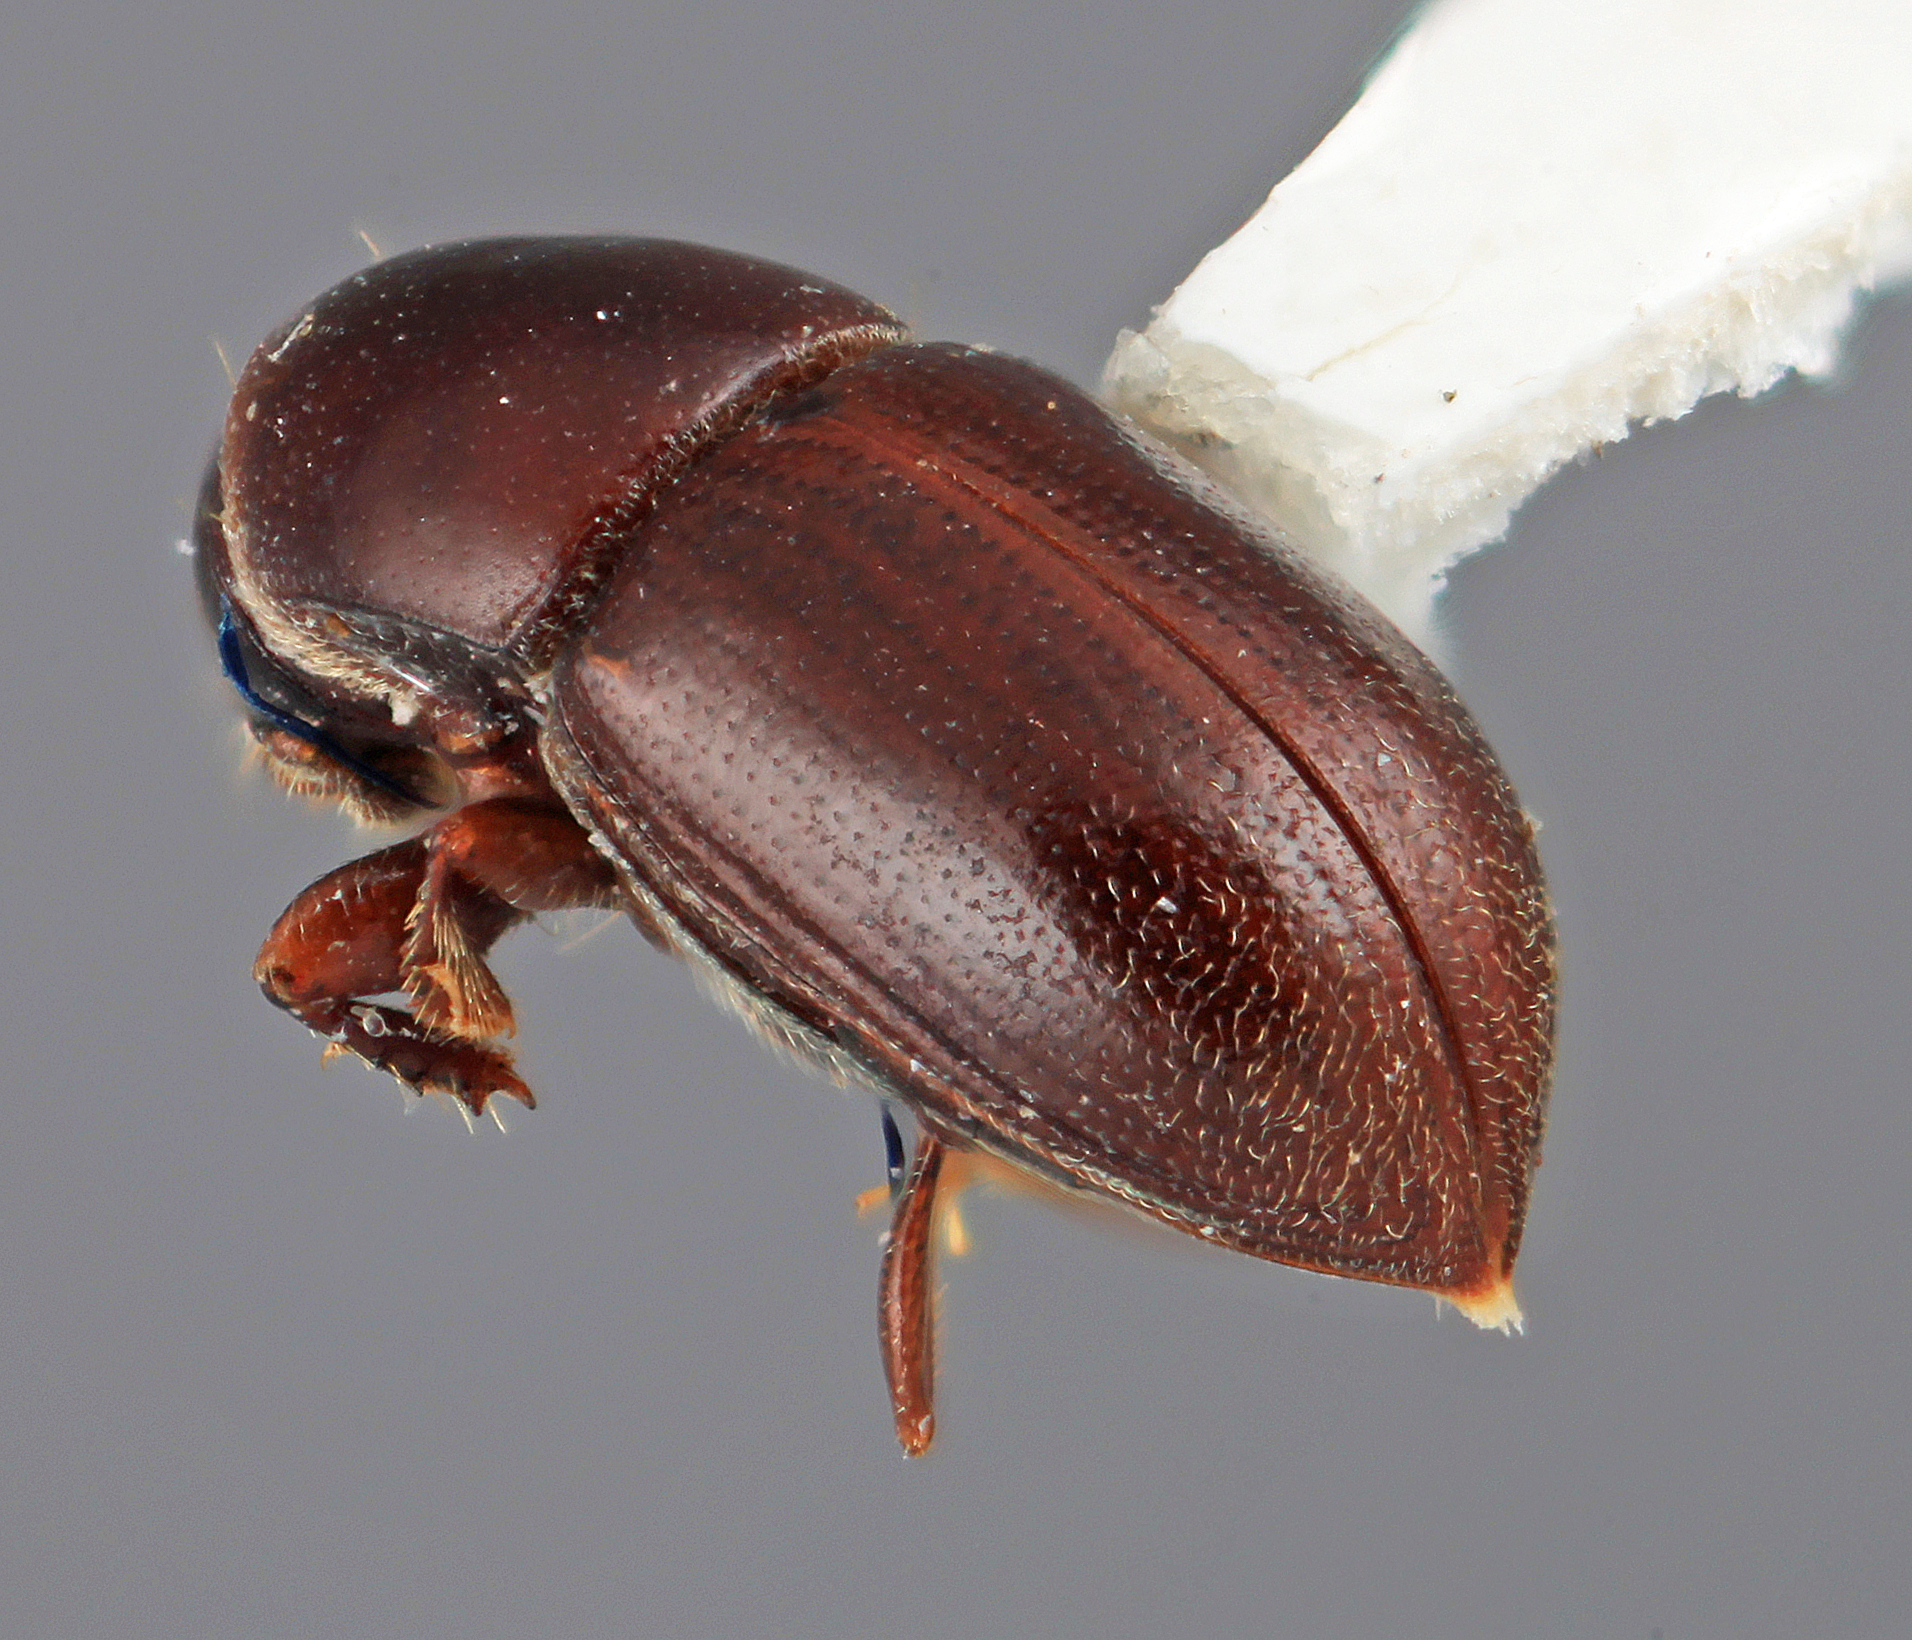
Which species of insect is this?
Scolytodes cecropiavorus
